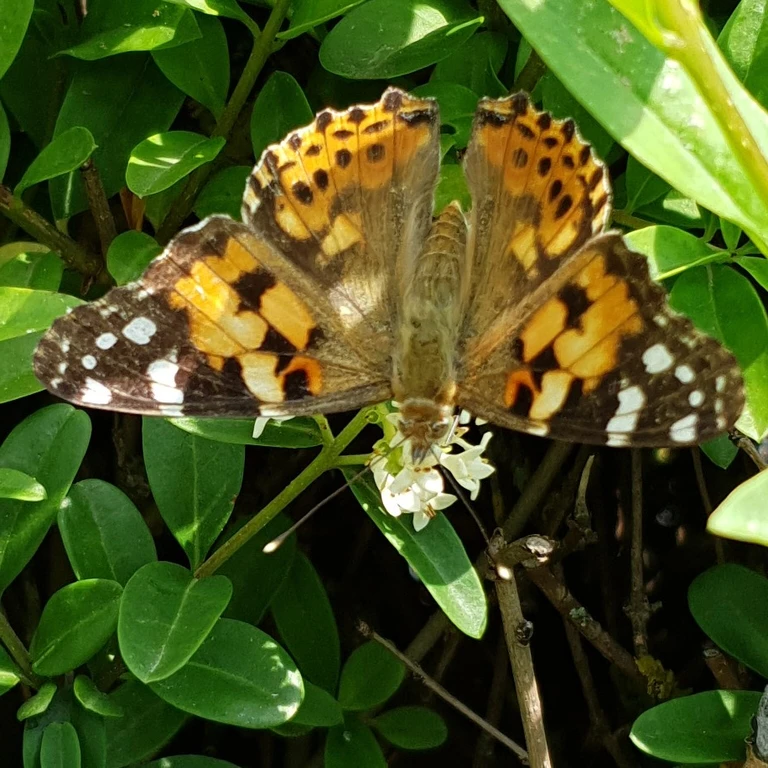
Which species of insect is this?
Vanessa cardui
